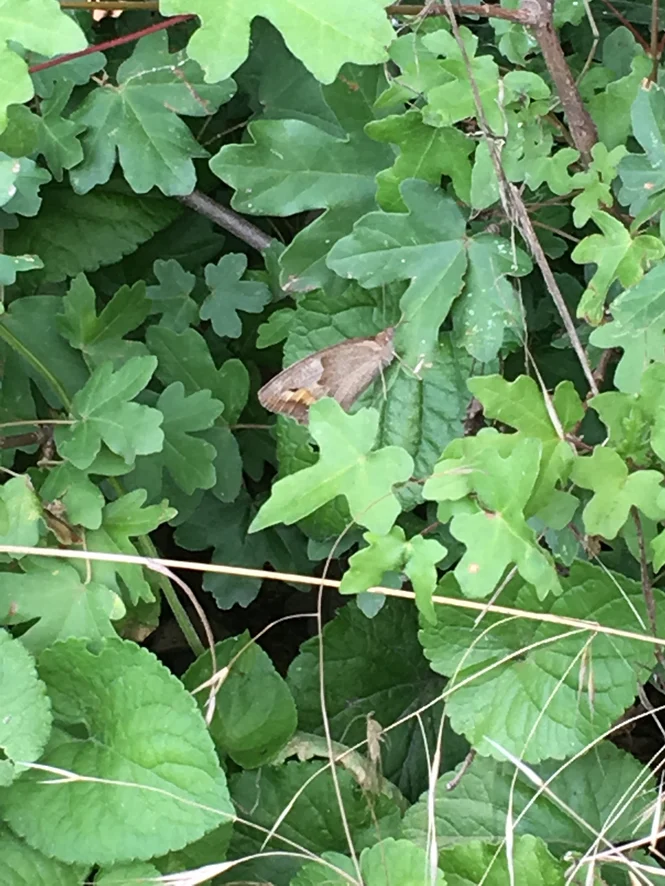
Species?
Maniola jurtina
